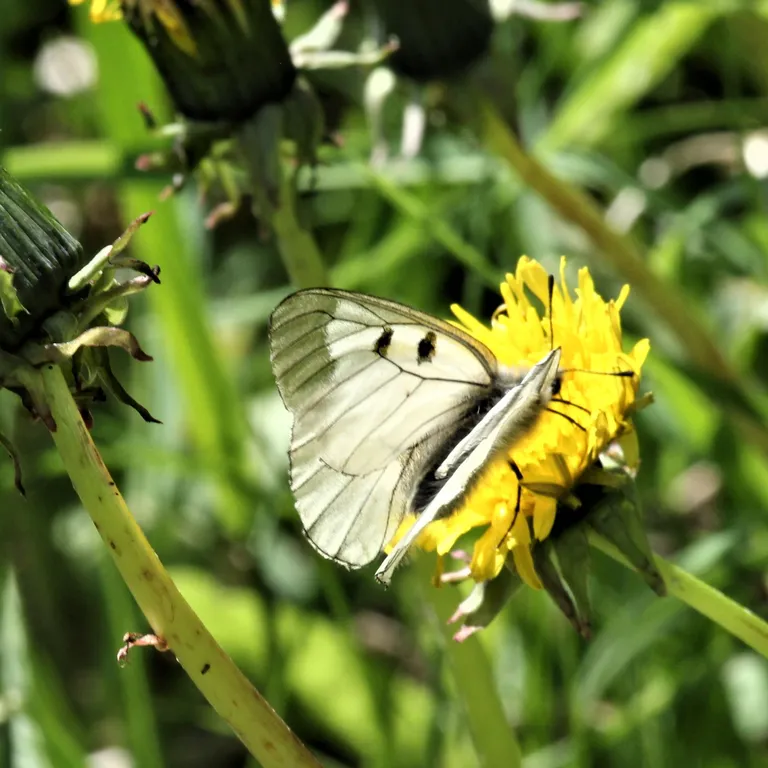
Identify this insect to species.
Parnassius mnemosyne
